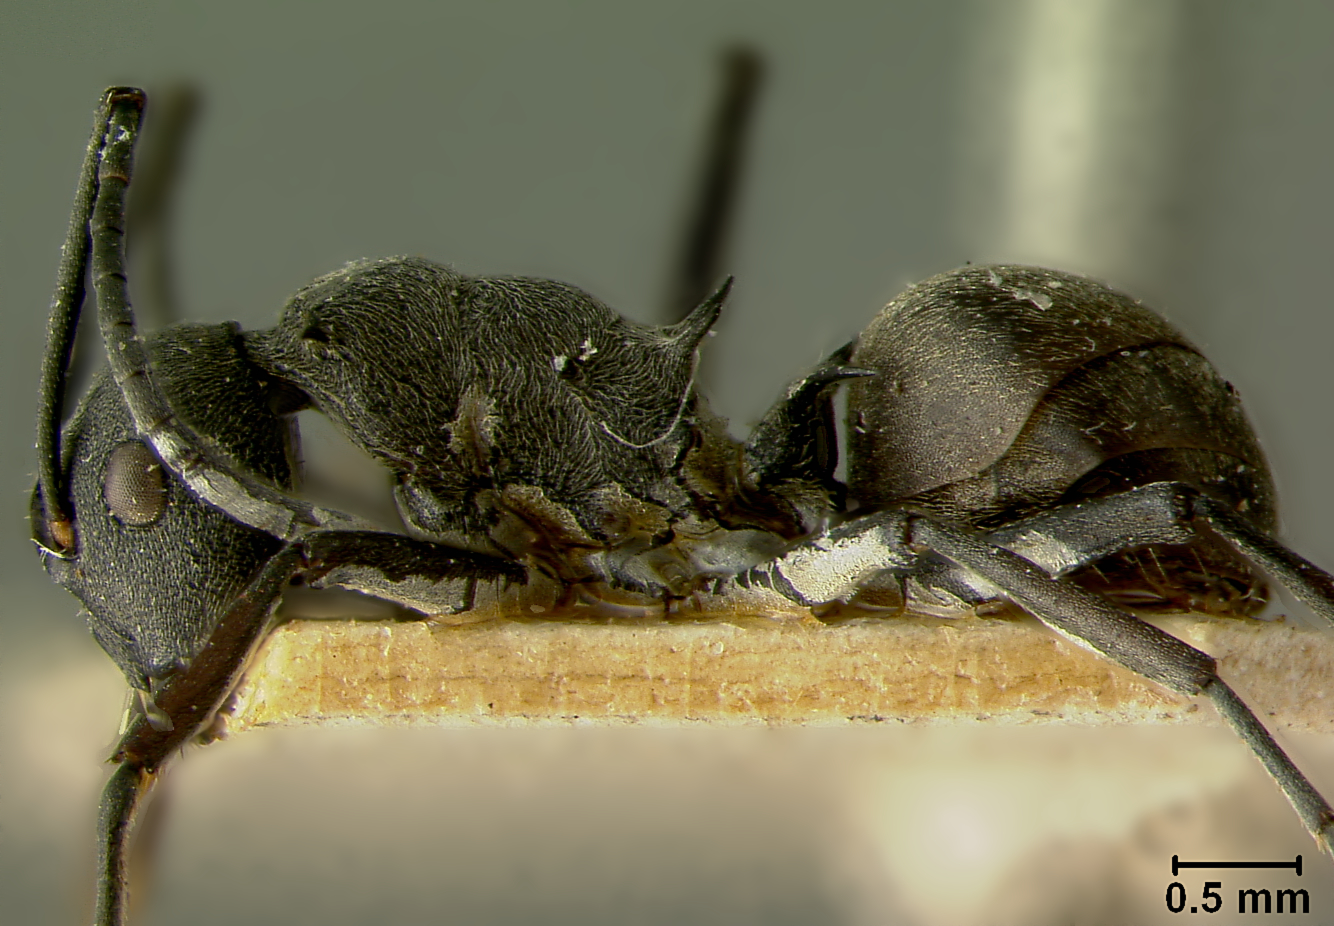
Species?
Polyrhachis dives
